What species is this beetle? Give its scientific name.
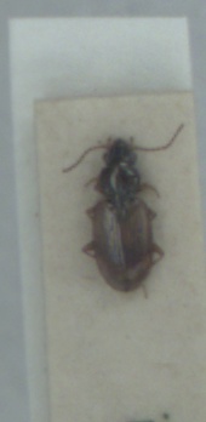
Bembidion ephippium
